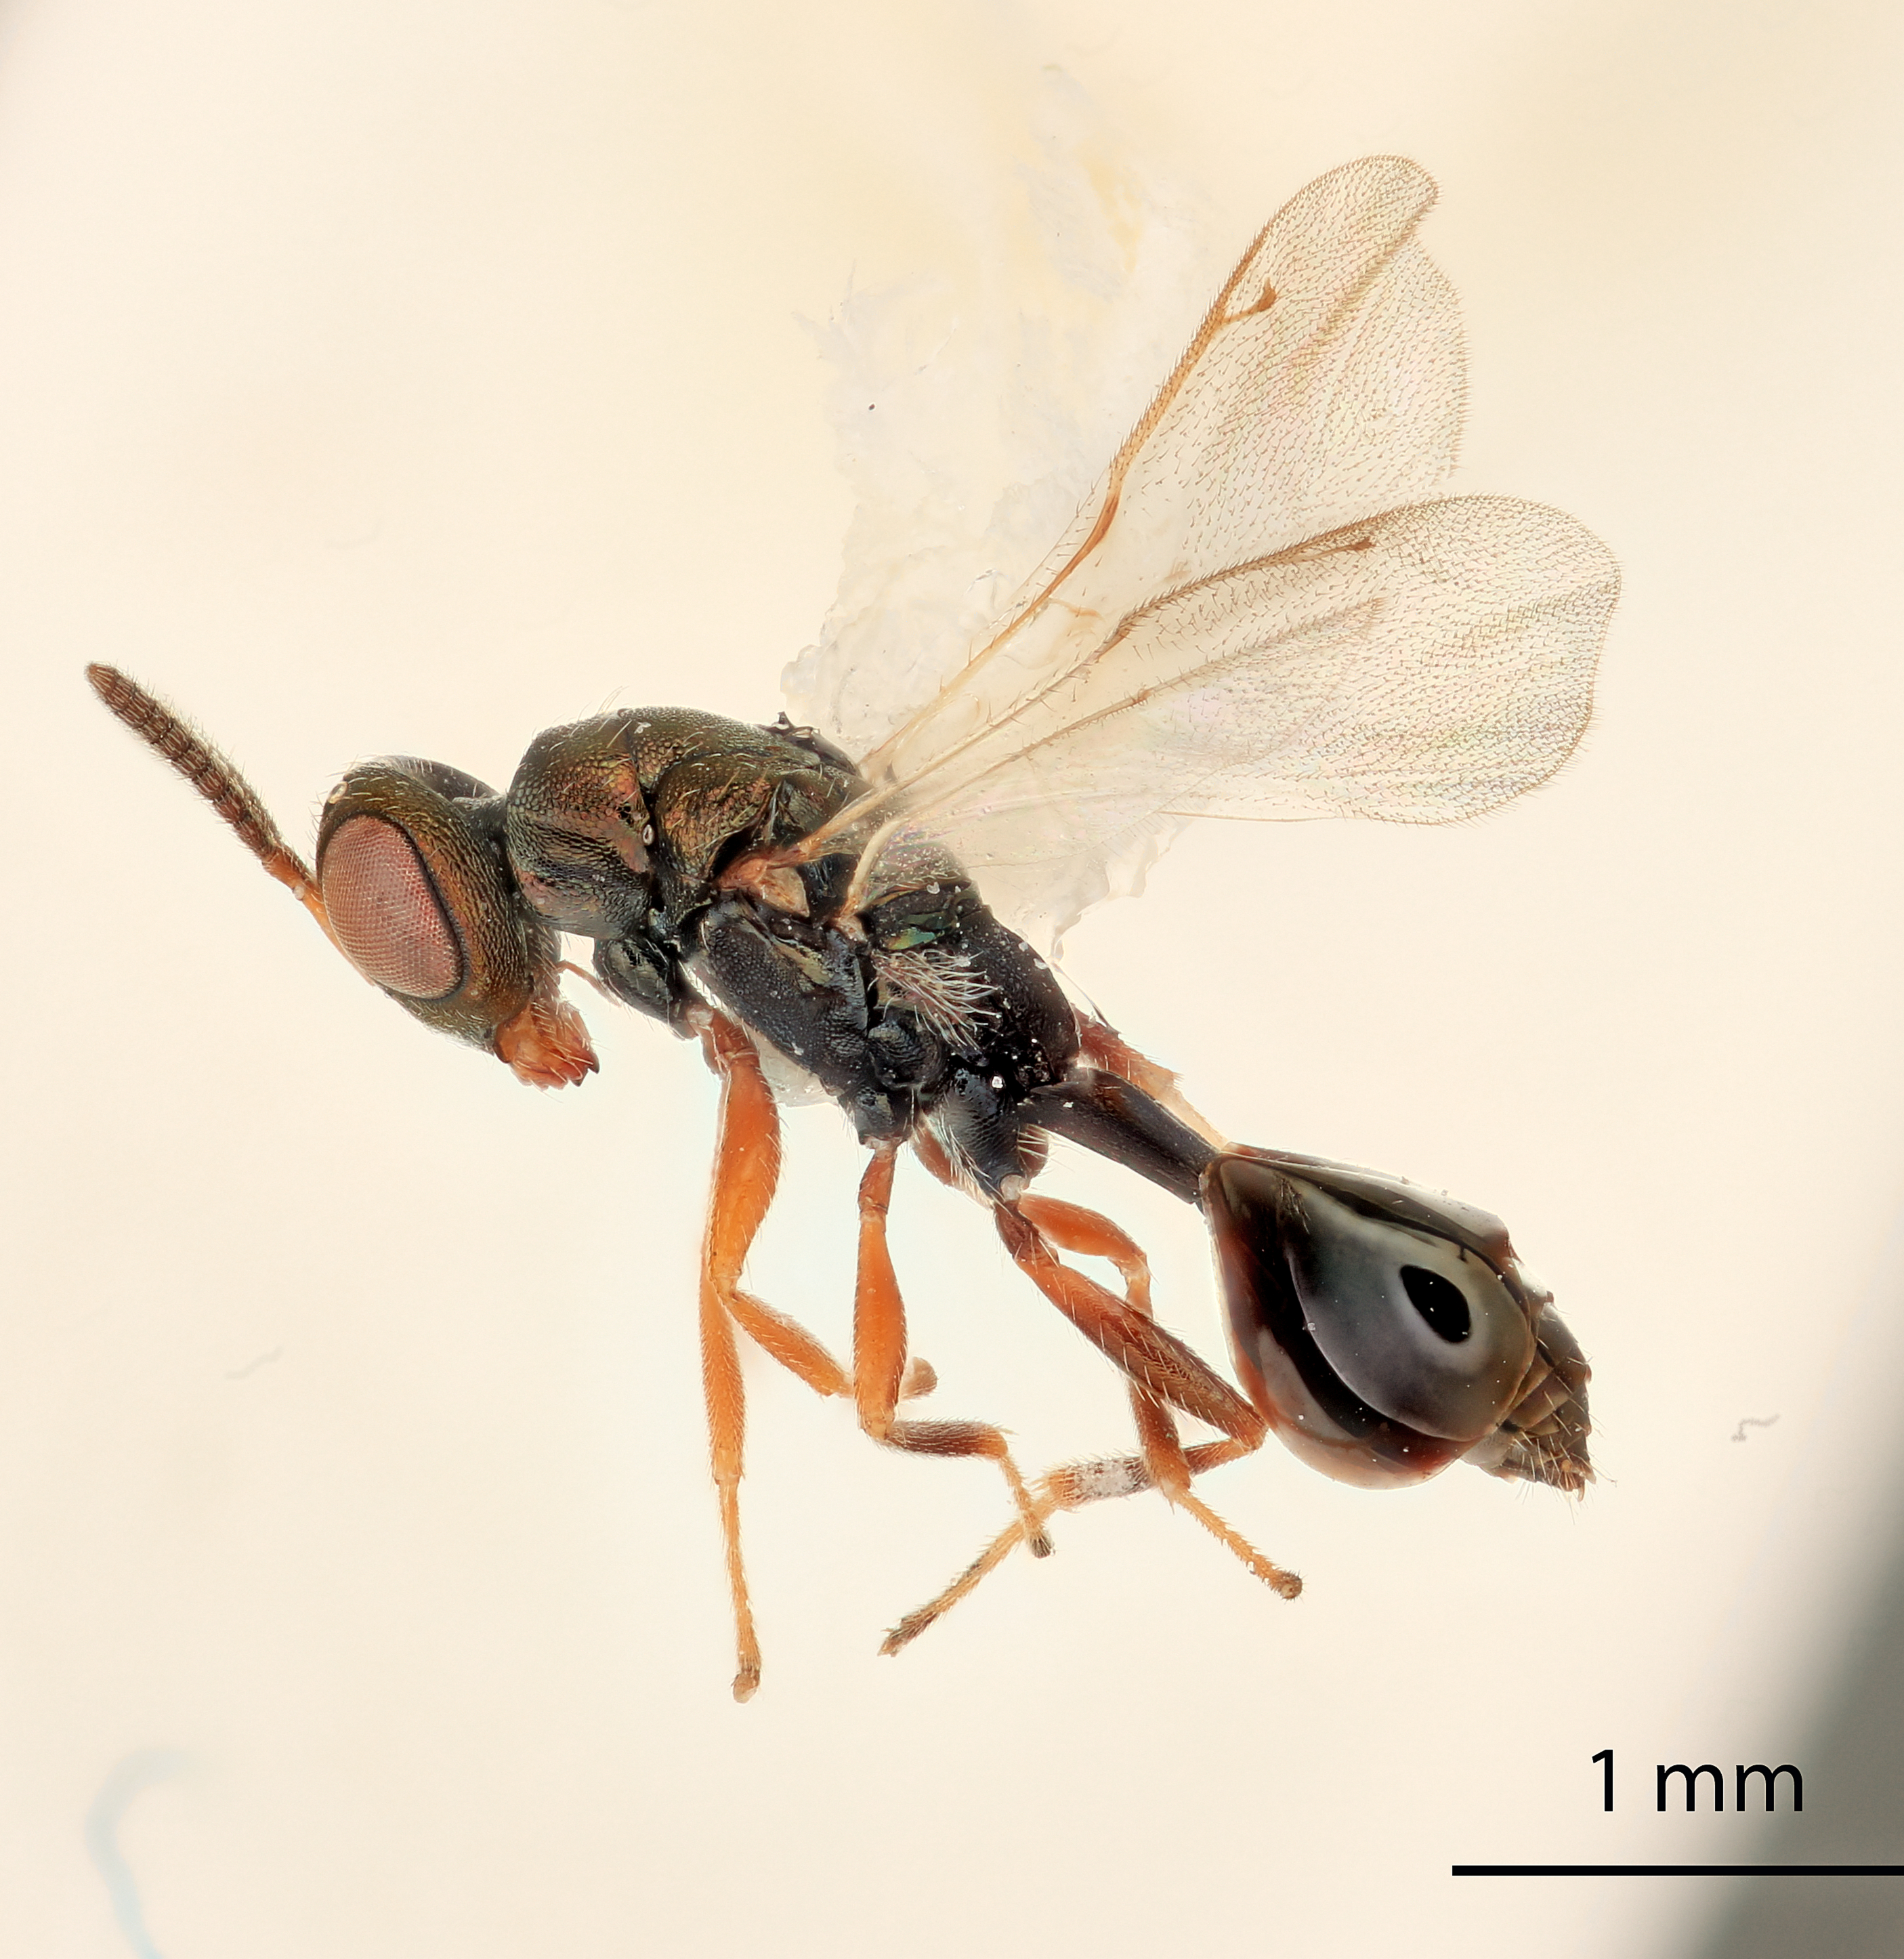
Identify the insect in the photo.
Kazina procera
